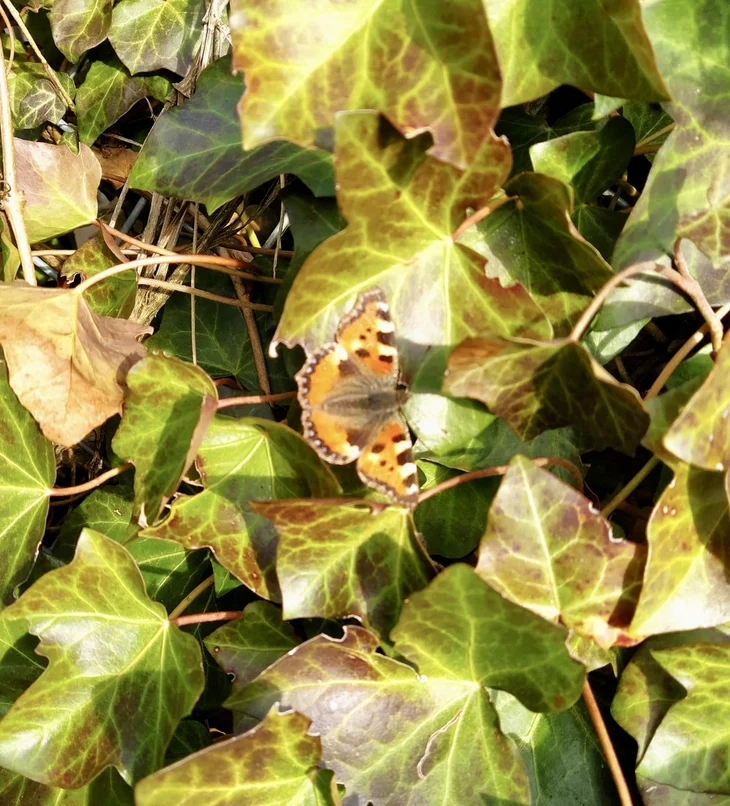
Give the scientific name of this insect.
Aglais urticae
